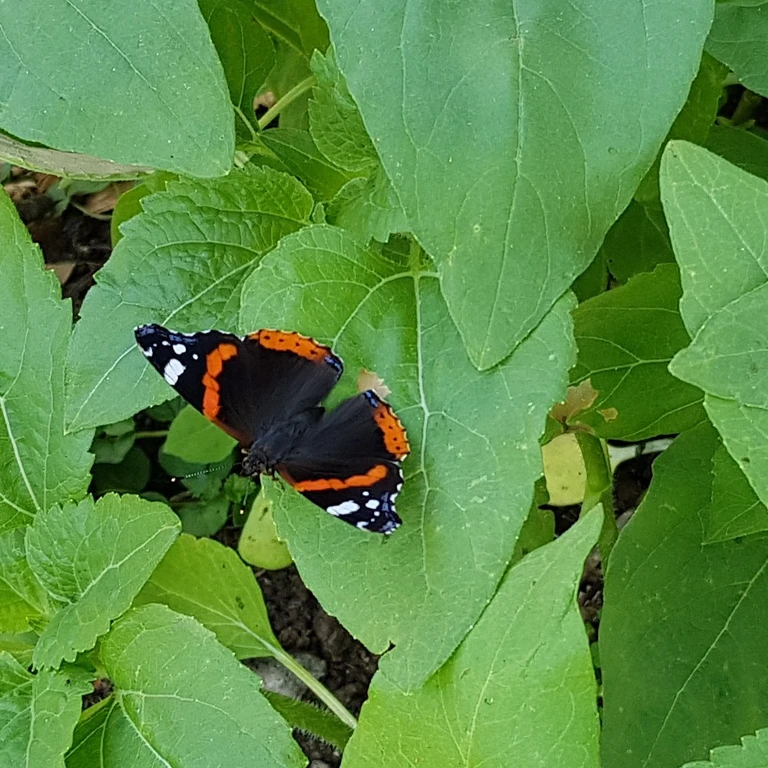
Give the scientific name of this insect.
Vanessa atalanta
